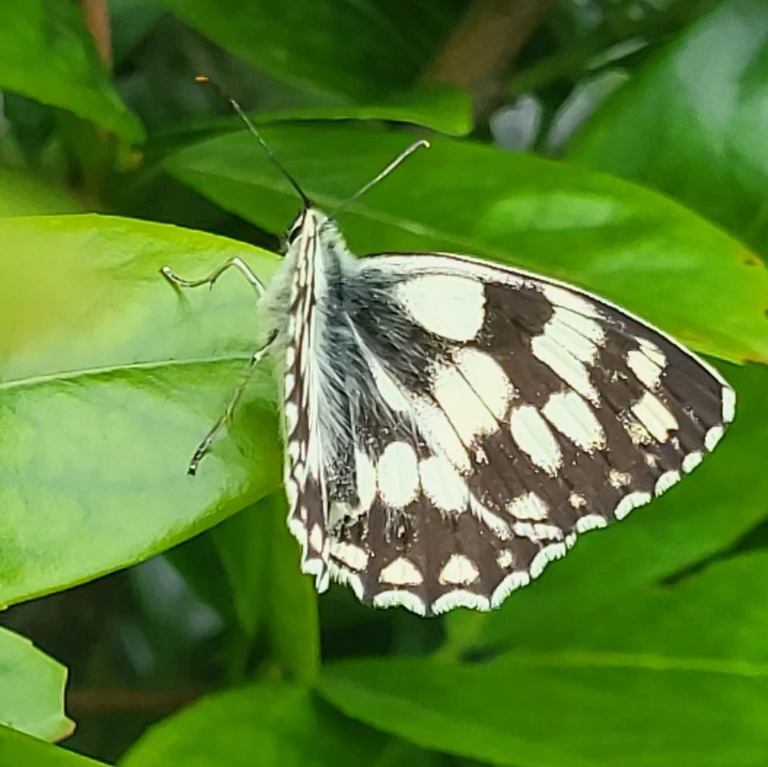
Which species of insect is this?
Melanargia galathea
